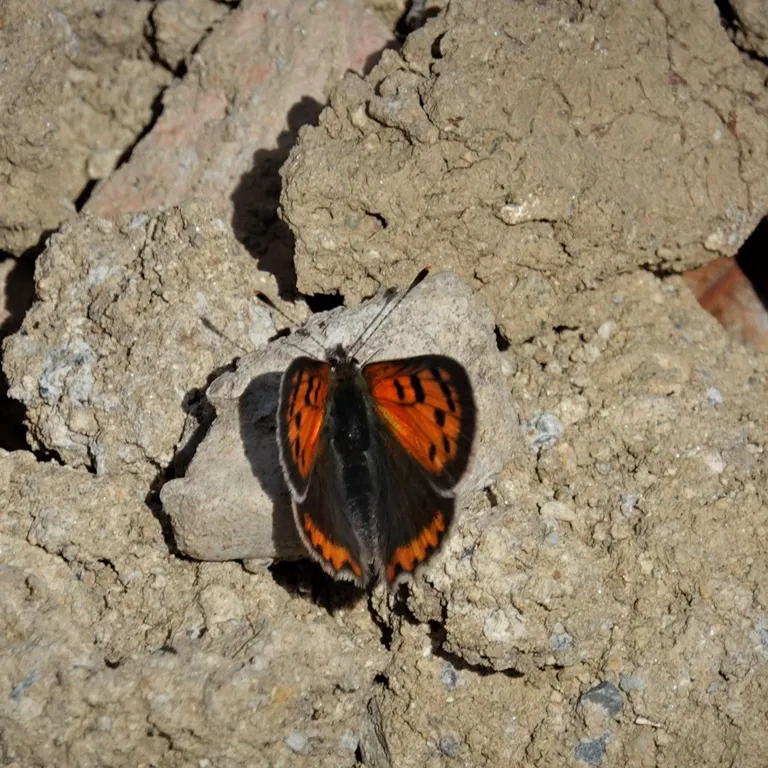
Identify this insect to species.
Lycaena phlaeas
